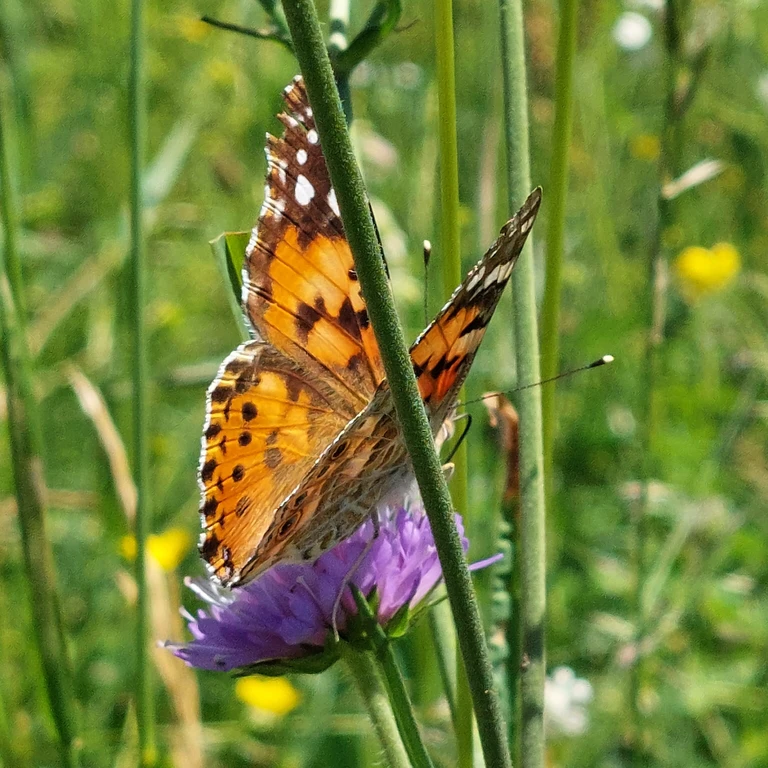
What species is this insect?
Vanessa cardui
